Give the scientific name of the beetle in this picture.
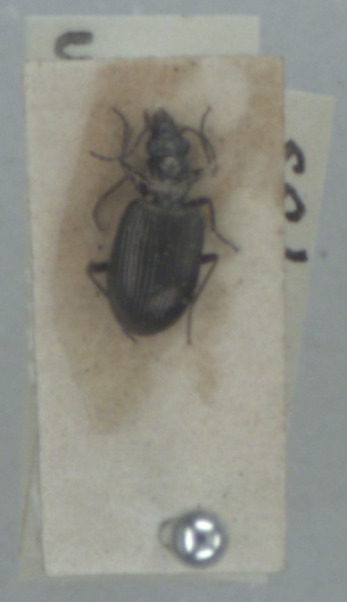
Bembidion punctulatum
